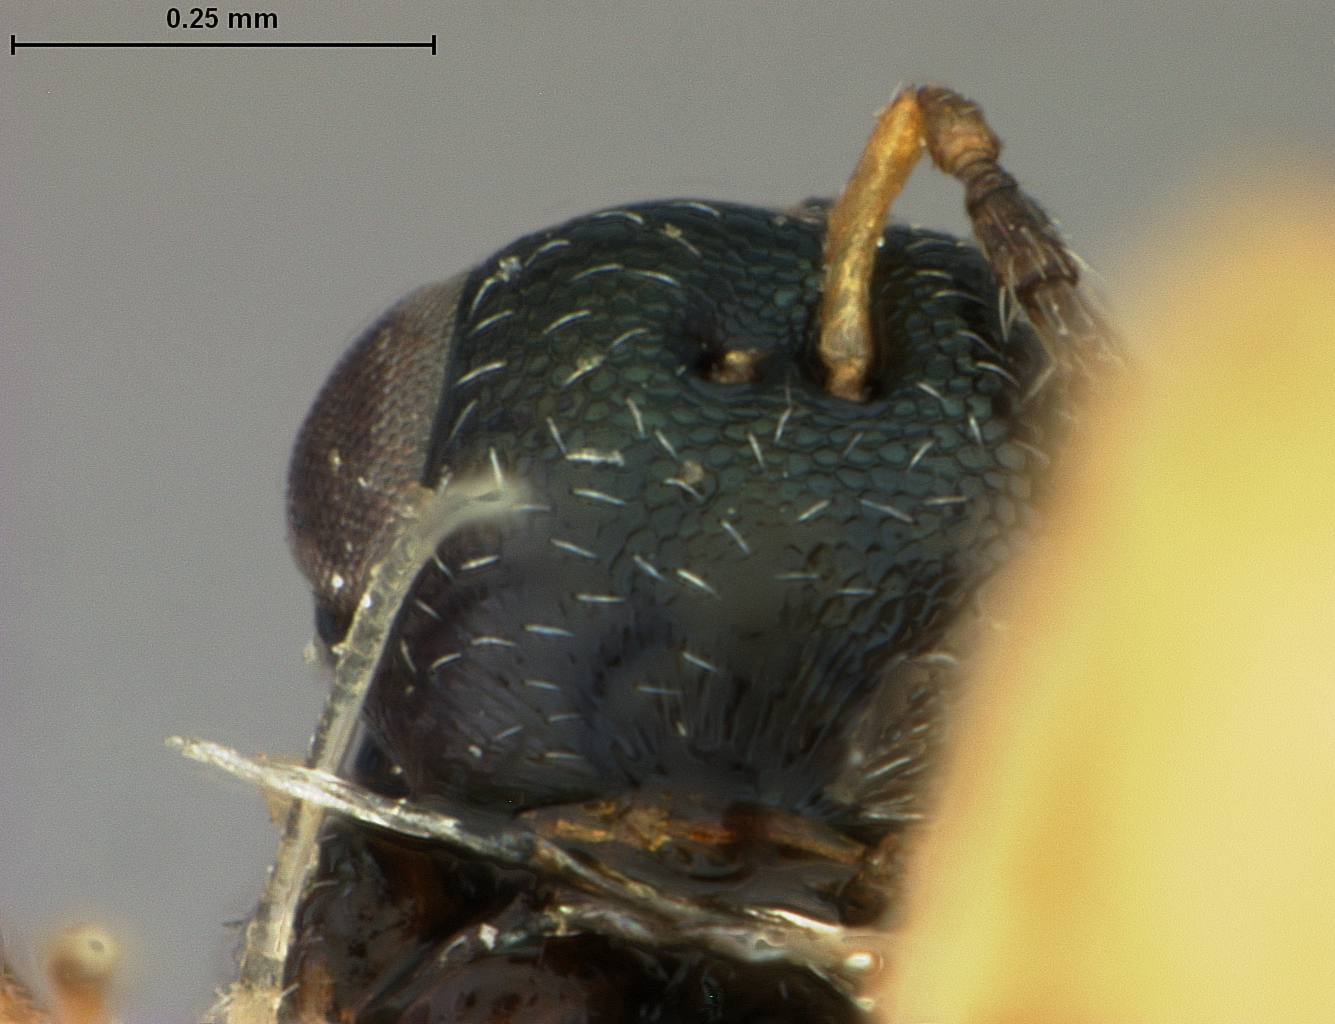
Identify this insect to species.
Glyphe punctata
